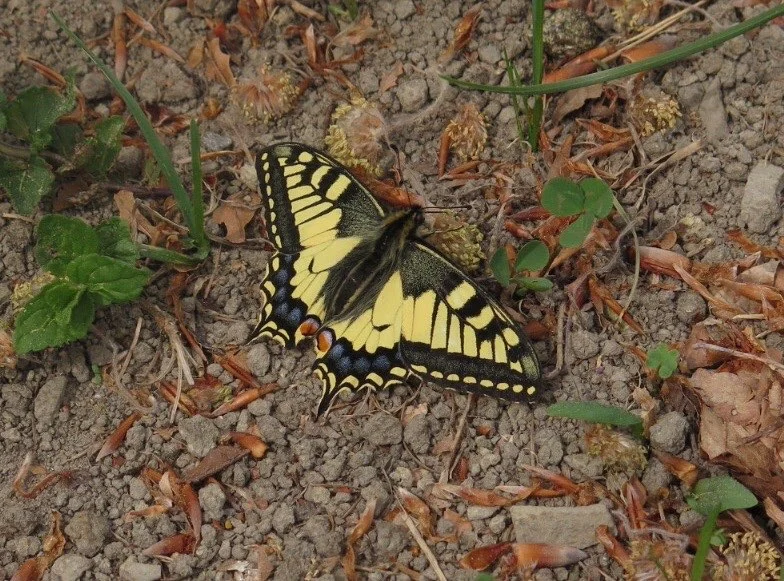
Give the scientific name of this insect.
Papilio machaon
